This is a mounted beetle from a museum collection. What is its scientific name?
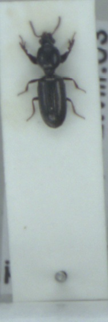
Dyschirius politus
